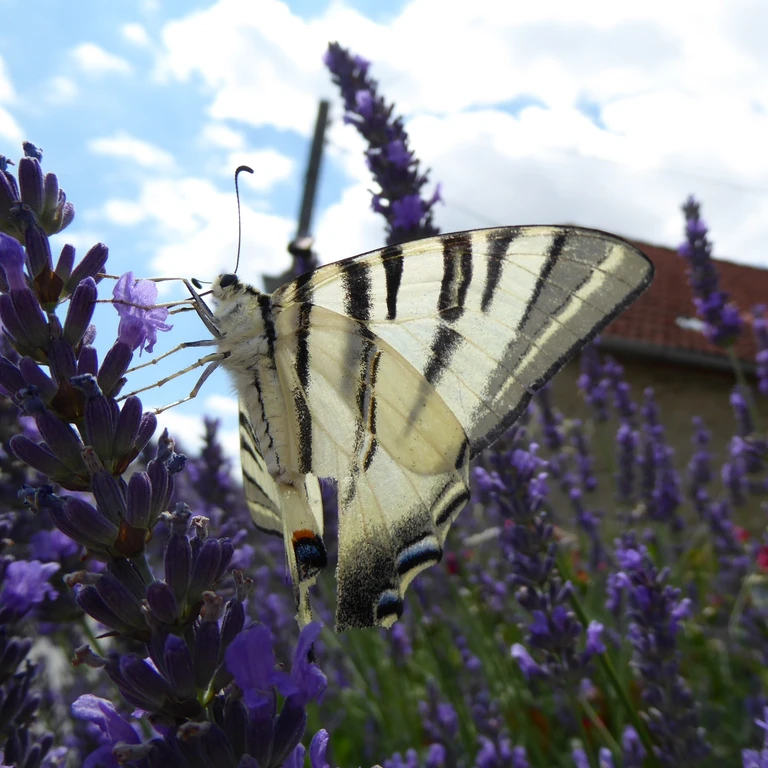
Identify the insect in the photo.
Iphiclides podalirius
